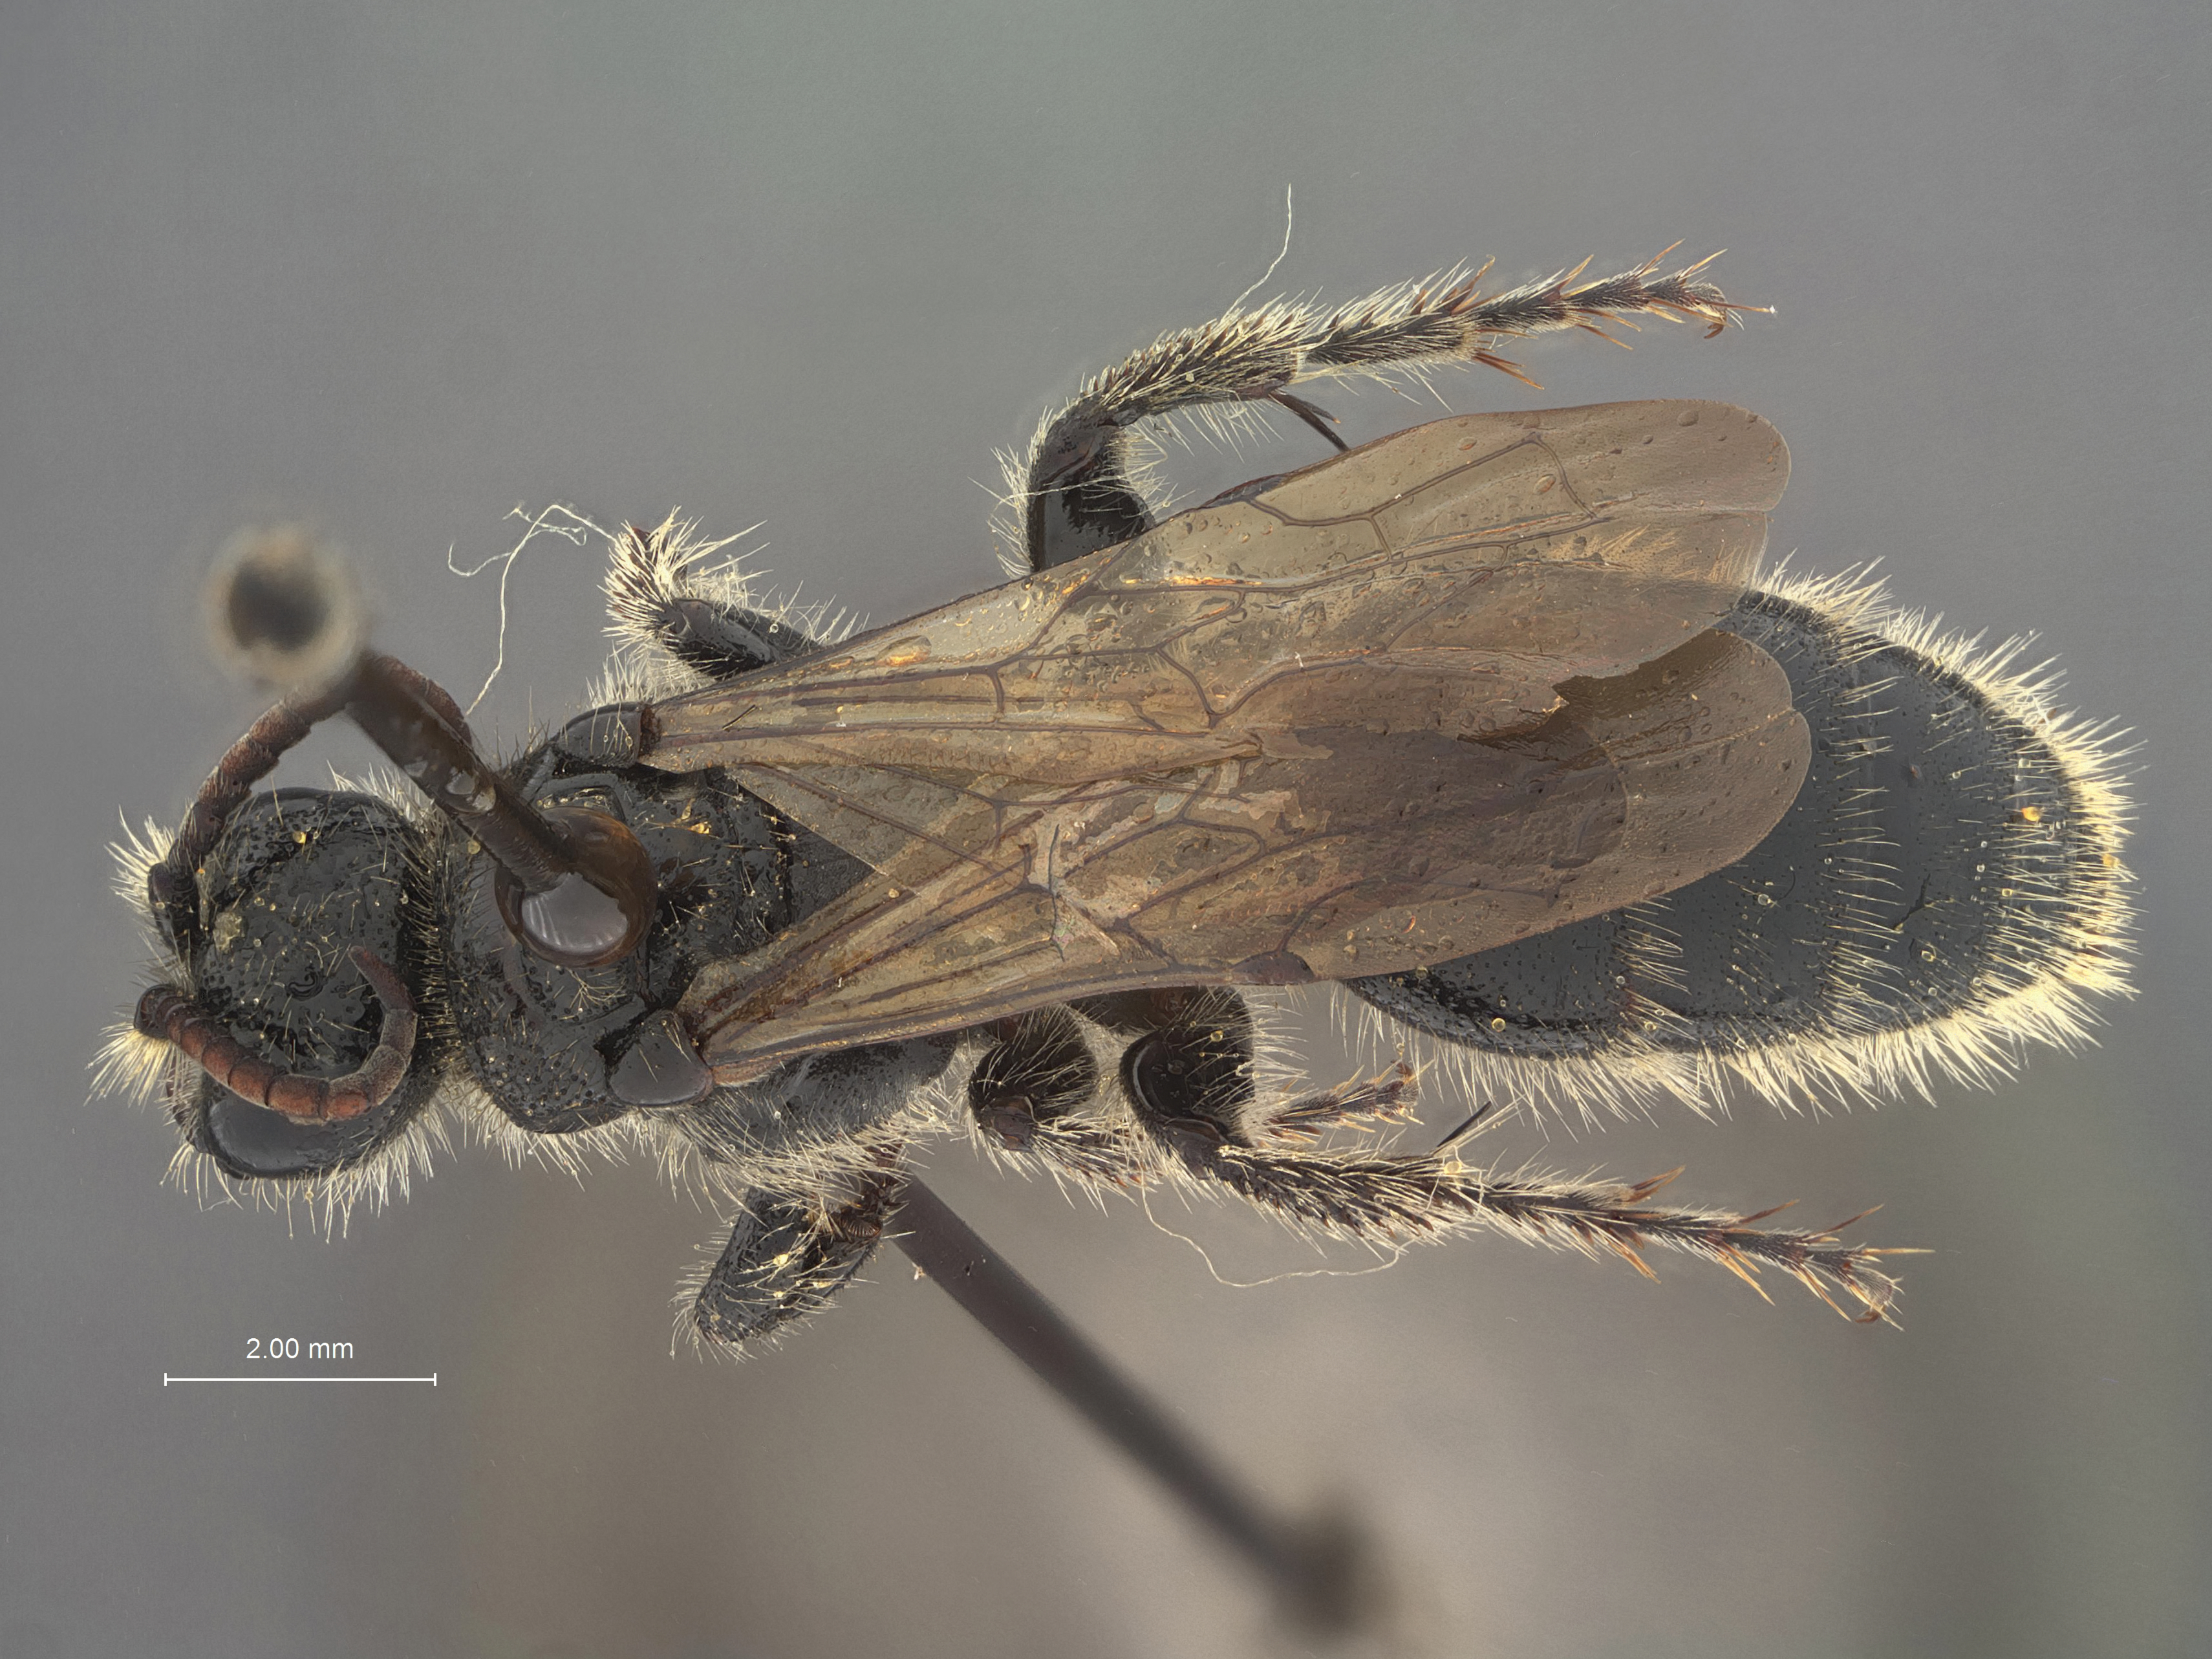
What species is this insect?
Tiphia shastensis
